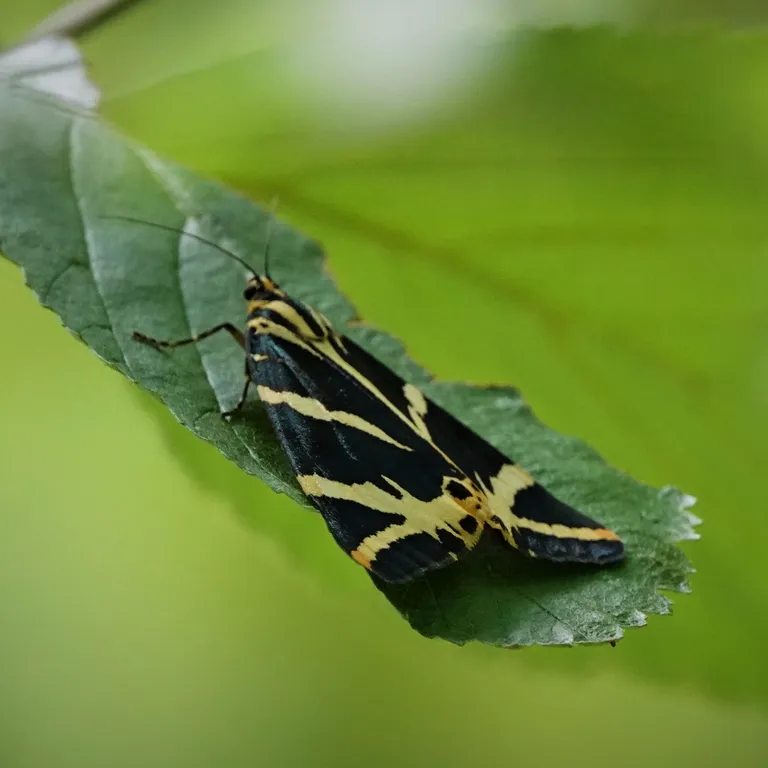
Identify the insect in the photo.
Euplagia quadripunctaria
